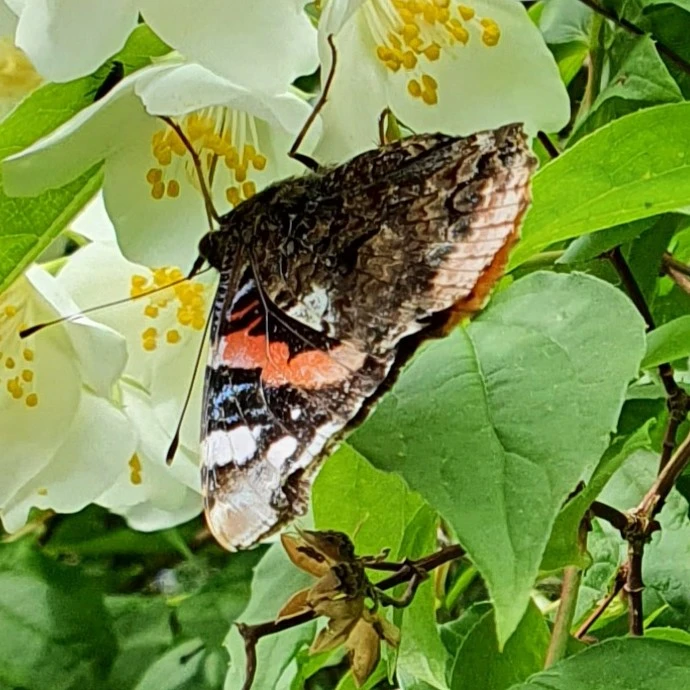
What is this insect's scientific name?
Vanessa atalanta
